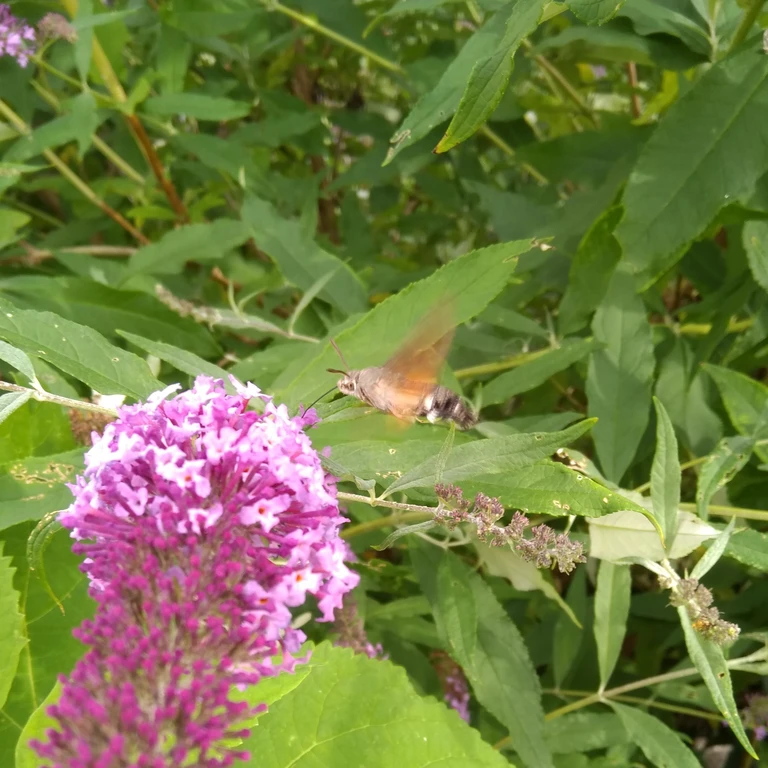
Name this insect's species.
Macroglossum stellatarum
